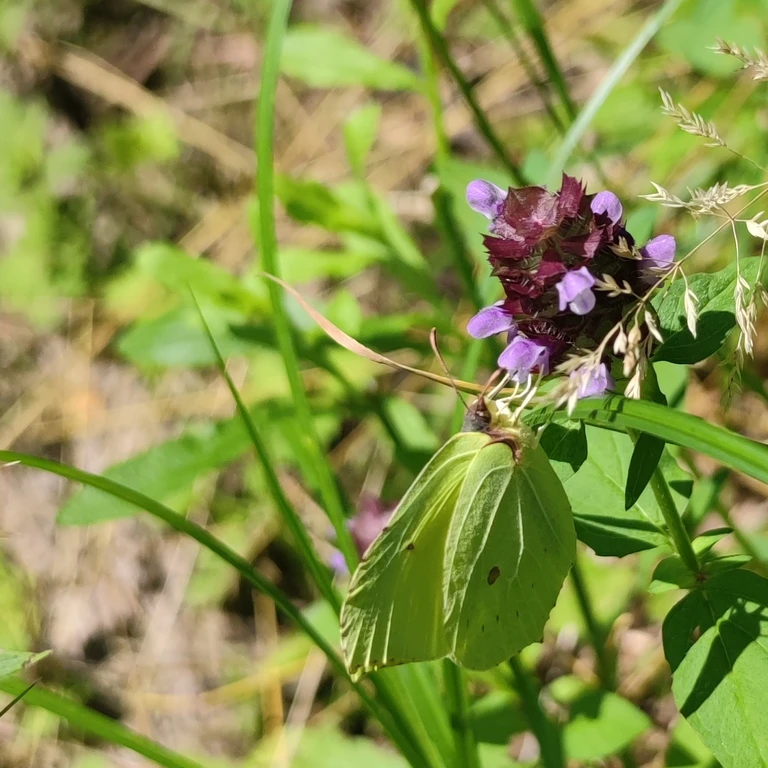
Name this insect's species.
Gonepteryx rhamni
